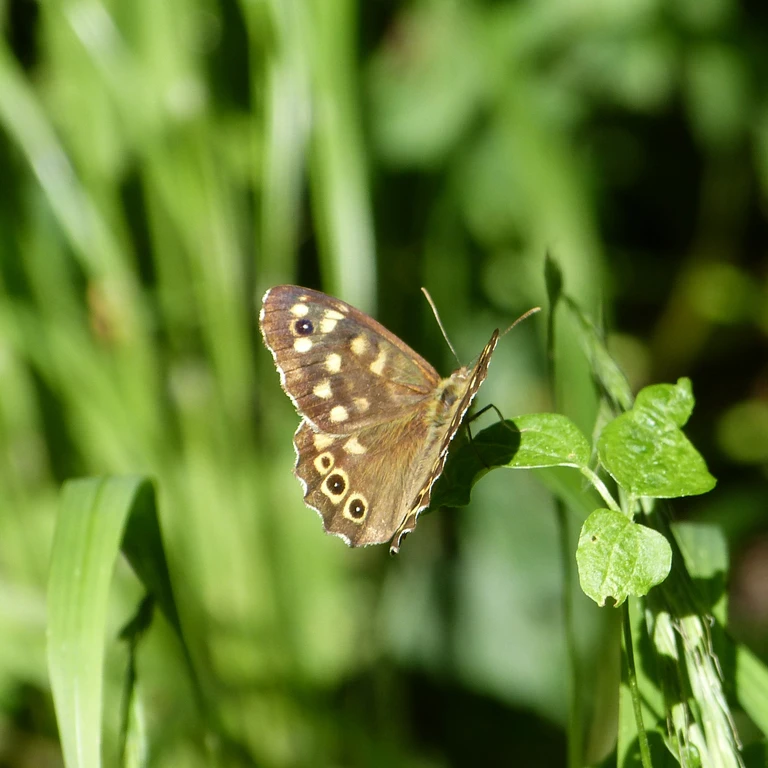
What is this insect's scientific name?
Pararge aegeria
